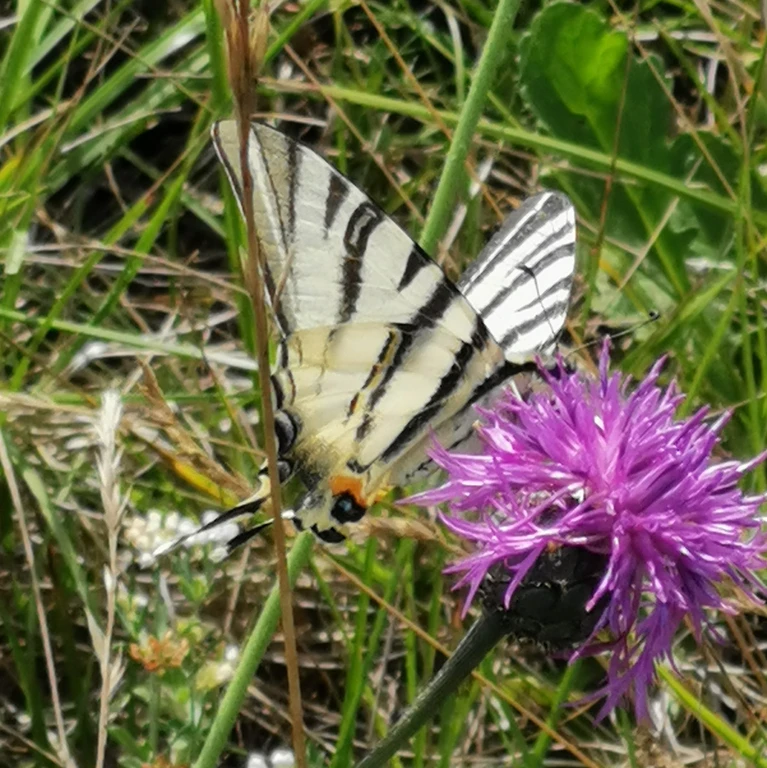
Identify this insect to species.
Iphiclides podalirius
